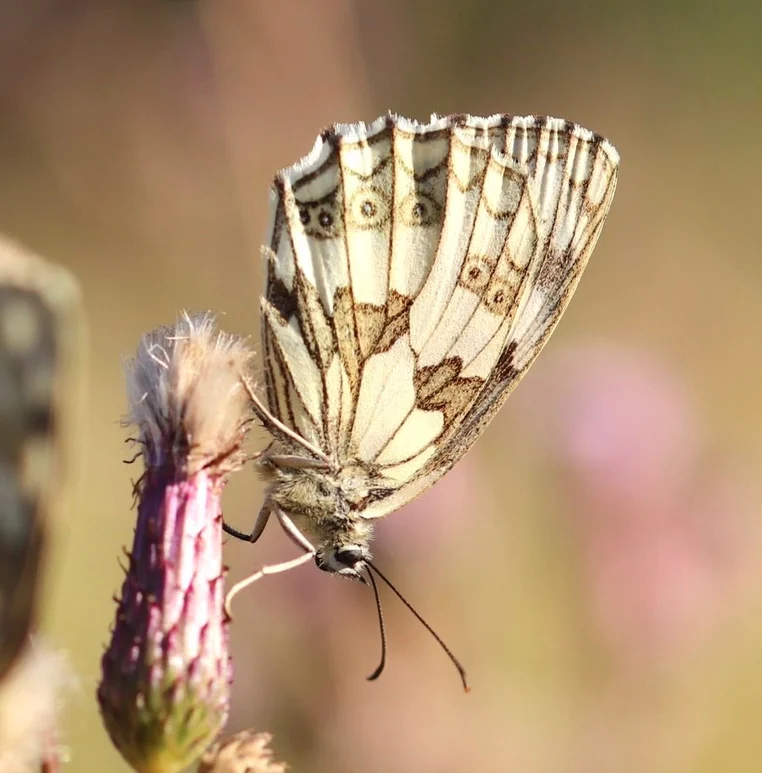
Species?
Melanargia galathea
